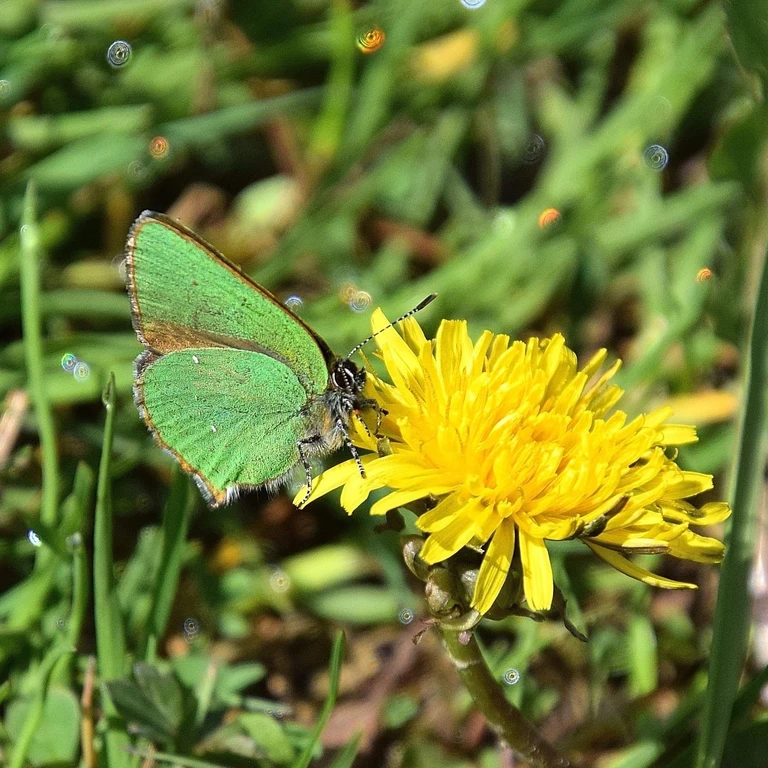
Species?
Callophrys rubi
